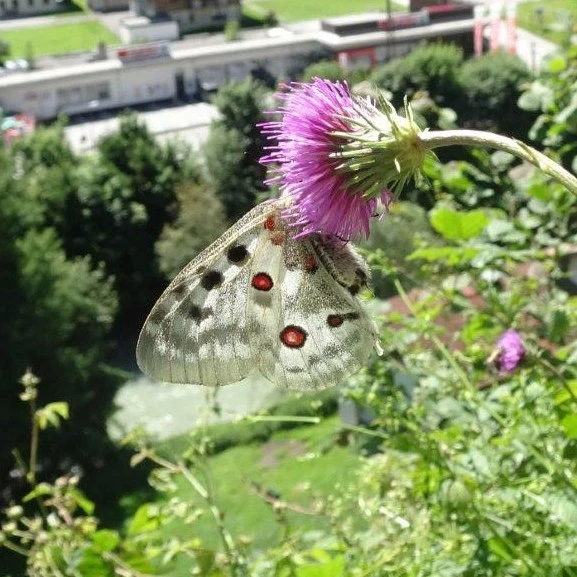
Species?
Parnassius apollo
